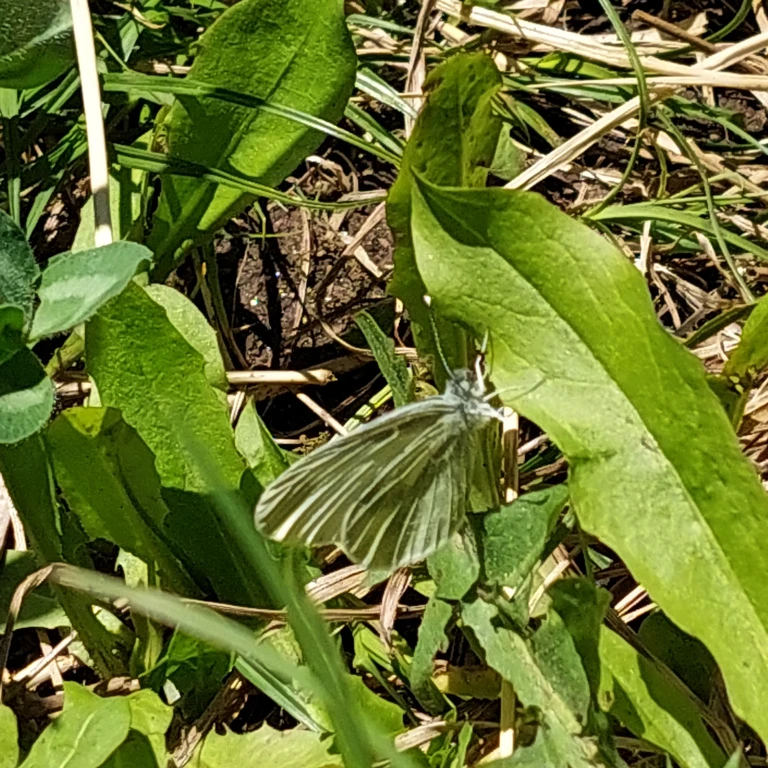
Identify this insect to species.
Leptidea sinapis/juvernica
